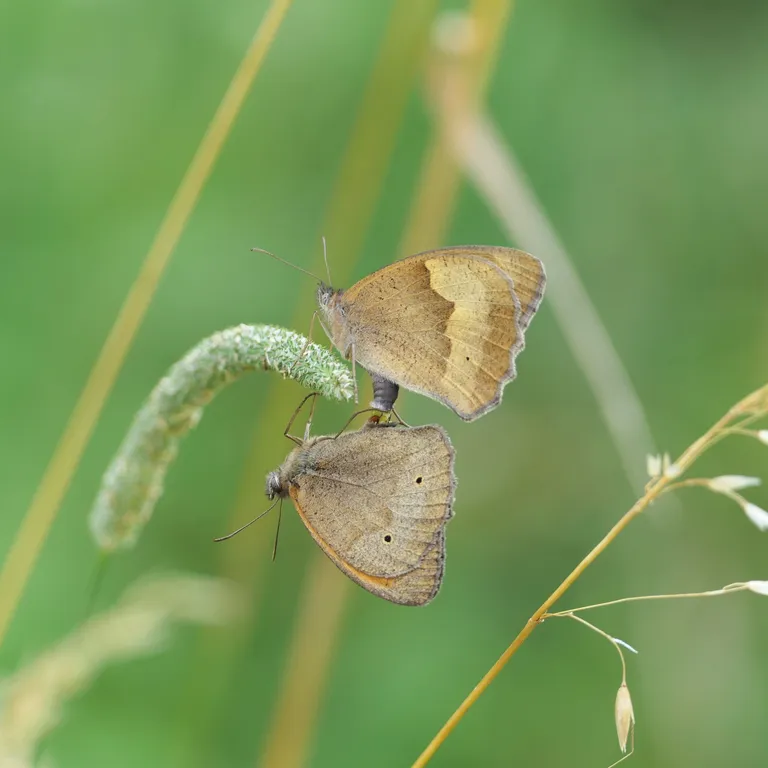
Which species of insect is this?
Maniola jurtina
